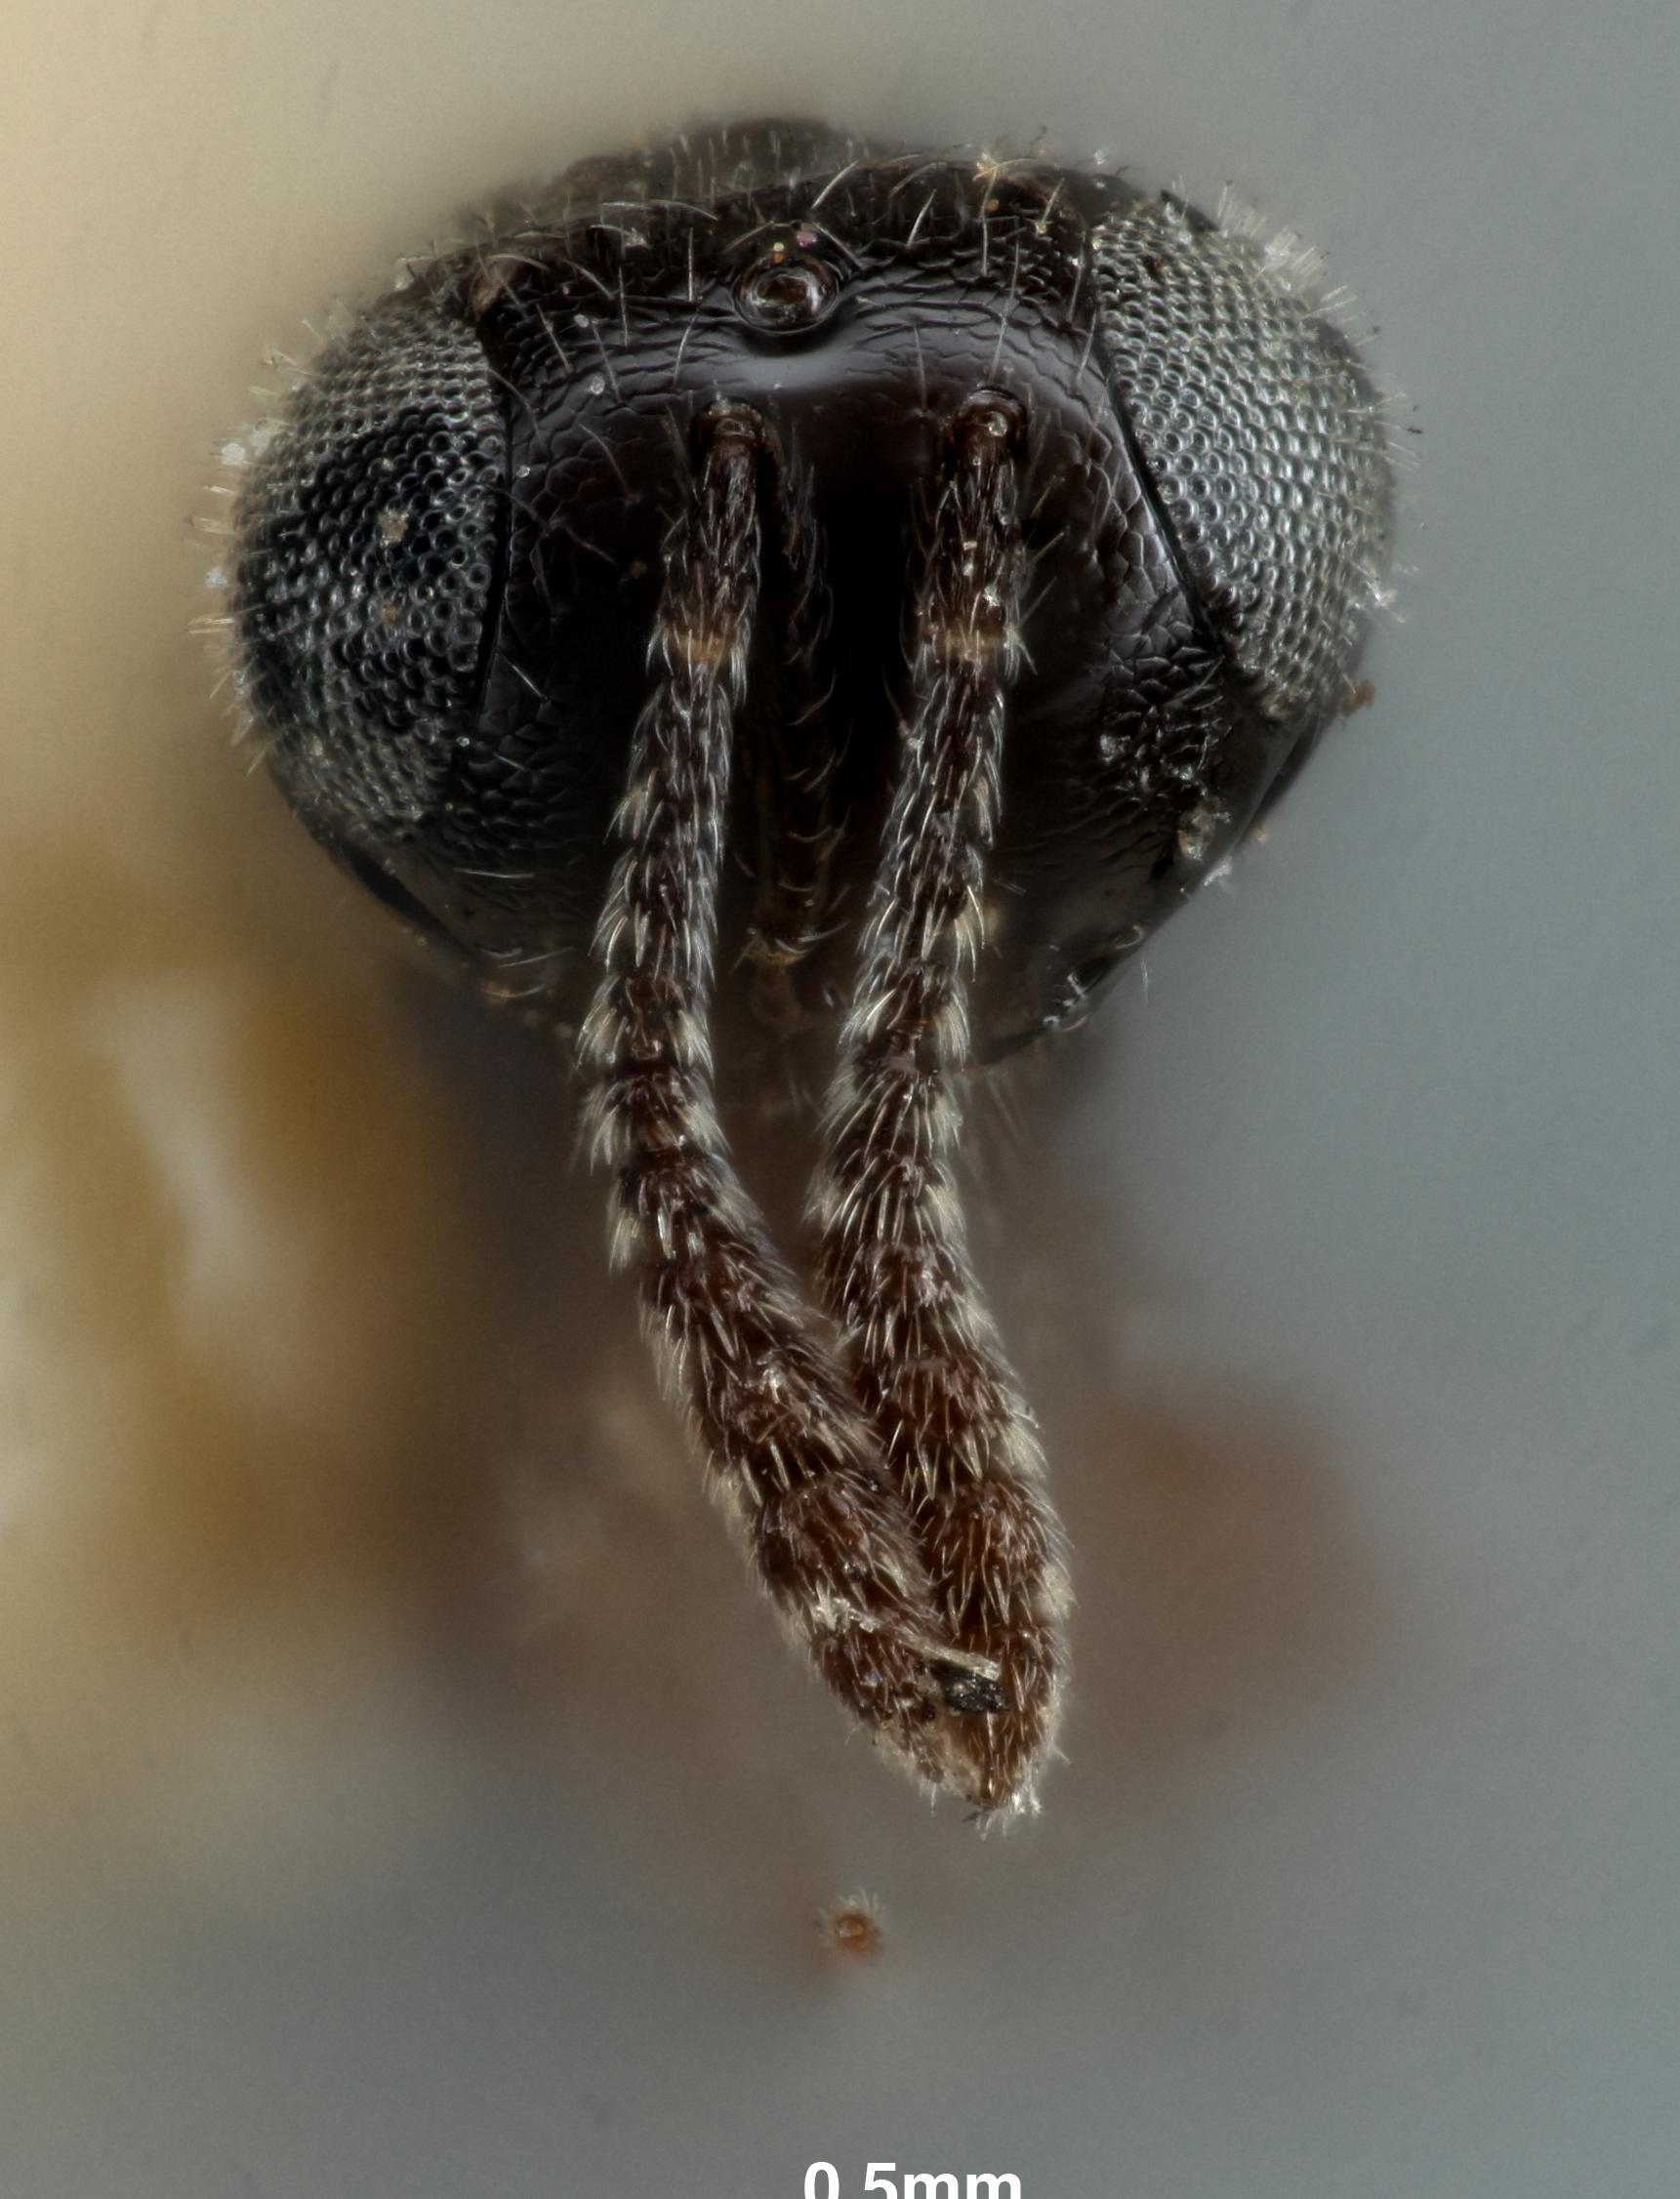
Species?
Telenomus koebelei
